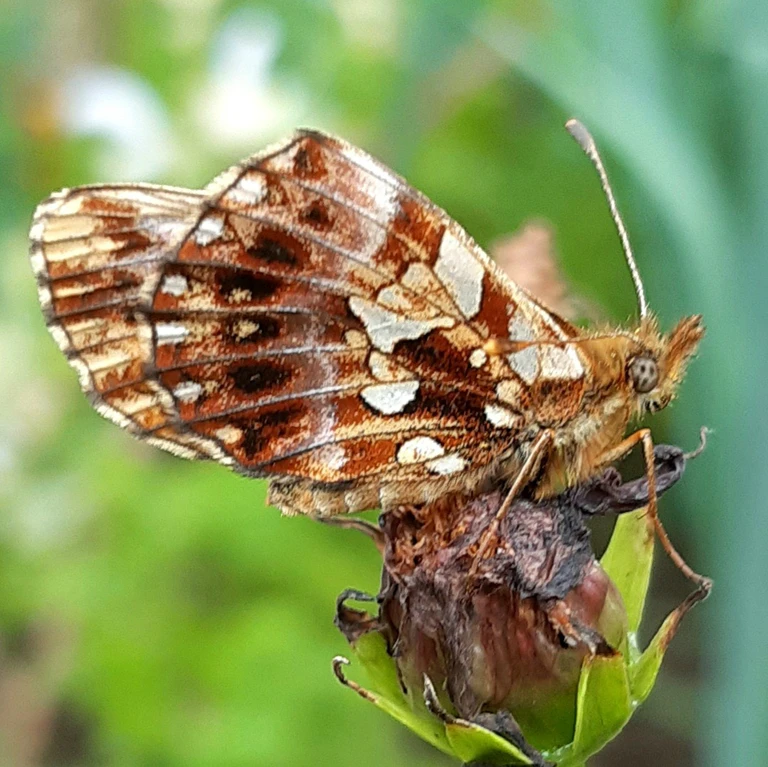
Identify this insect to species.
Boloria dia
